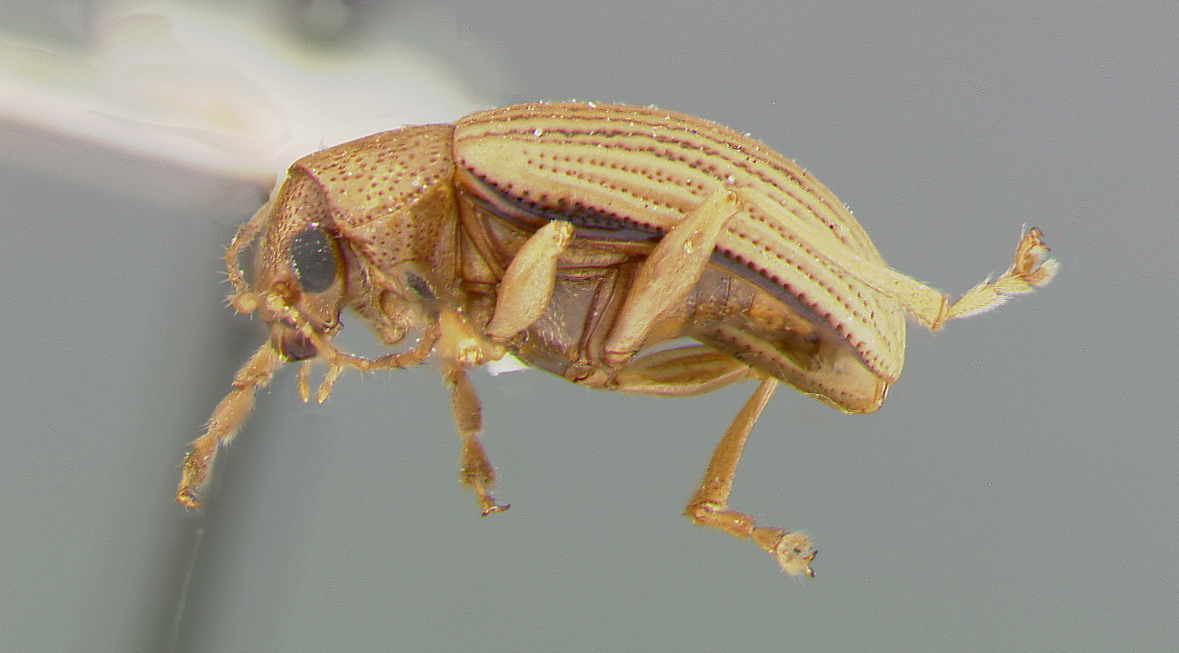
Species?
Colaspis floridana (also Colaspis brunnea)
